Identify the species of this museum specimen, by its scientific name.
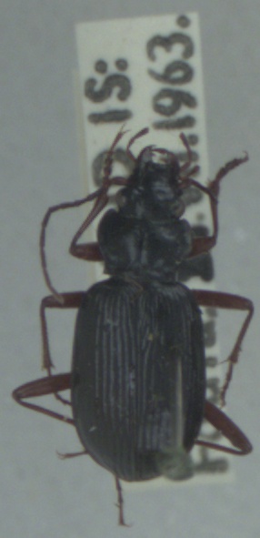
Nebria rufescens
